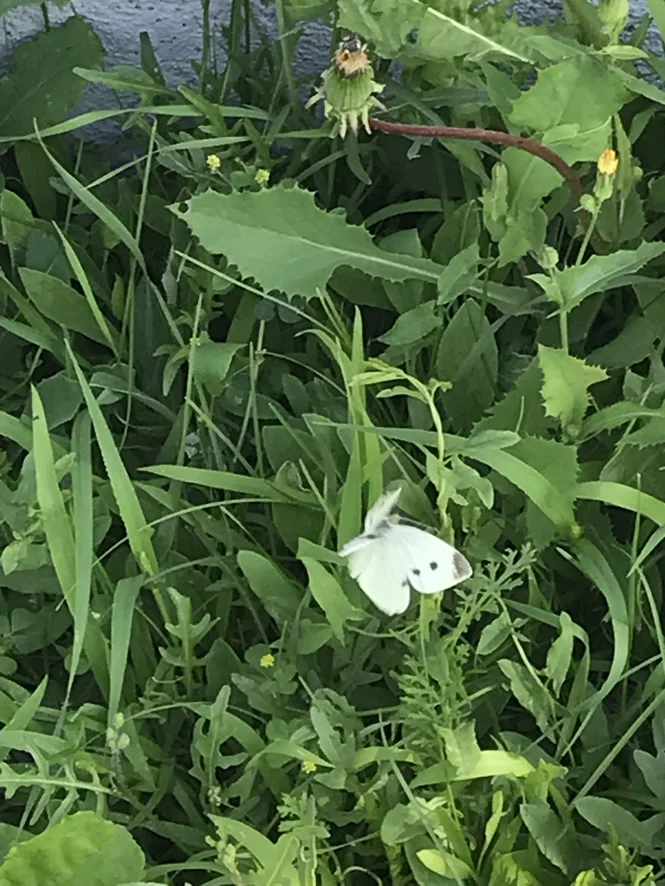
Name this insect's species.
Pieris rapae
